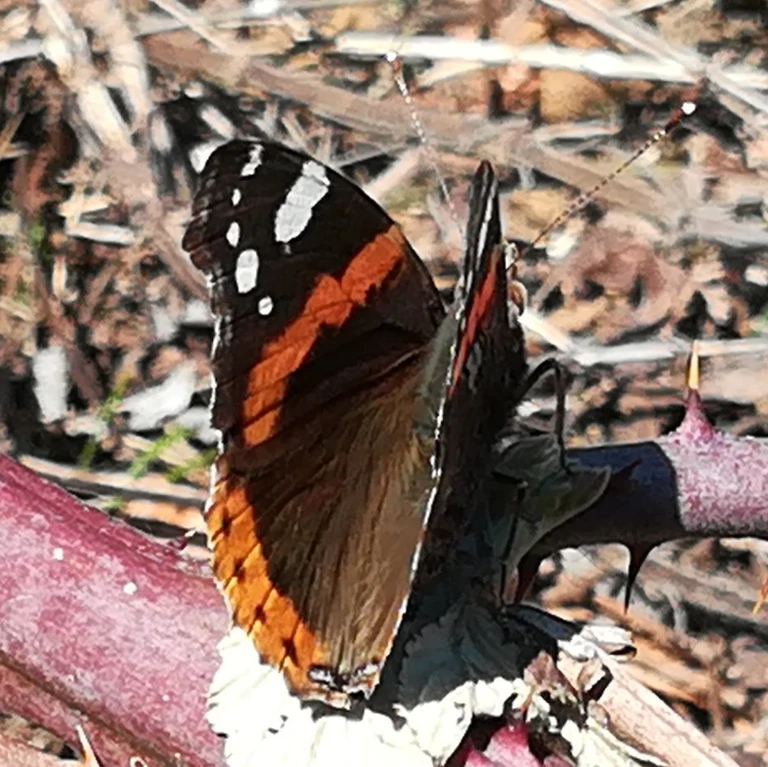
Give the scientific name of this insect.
Vanessa atalanta
